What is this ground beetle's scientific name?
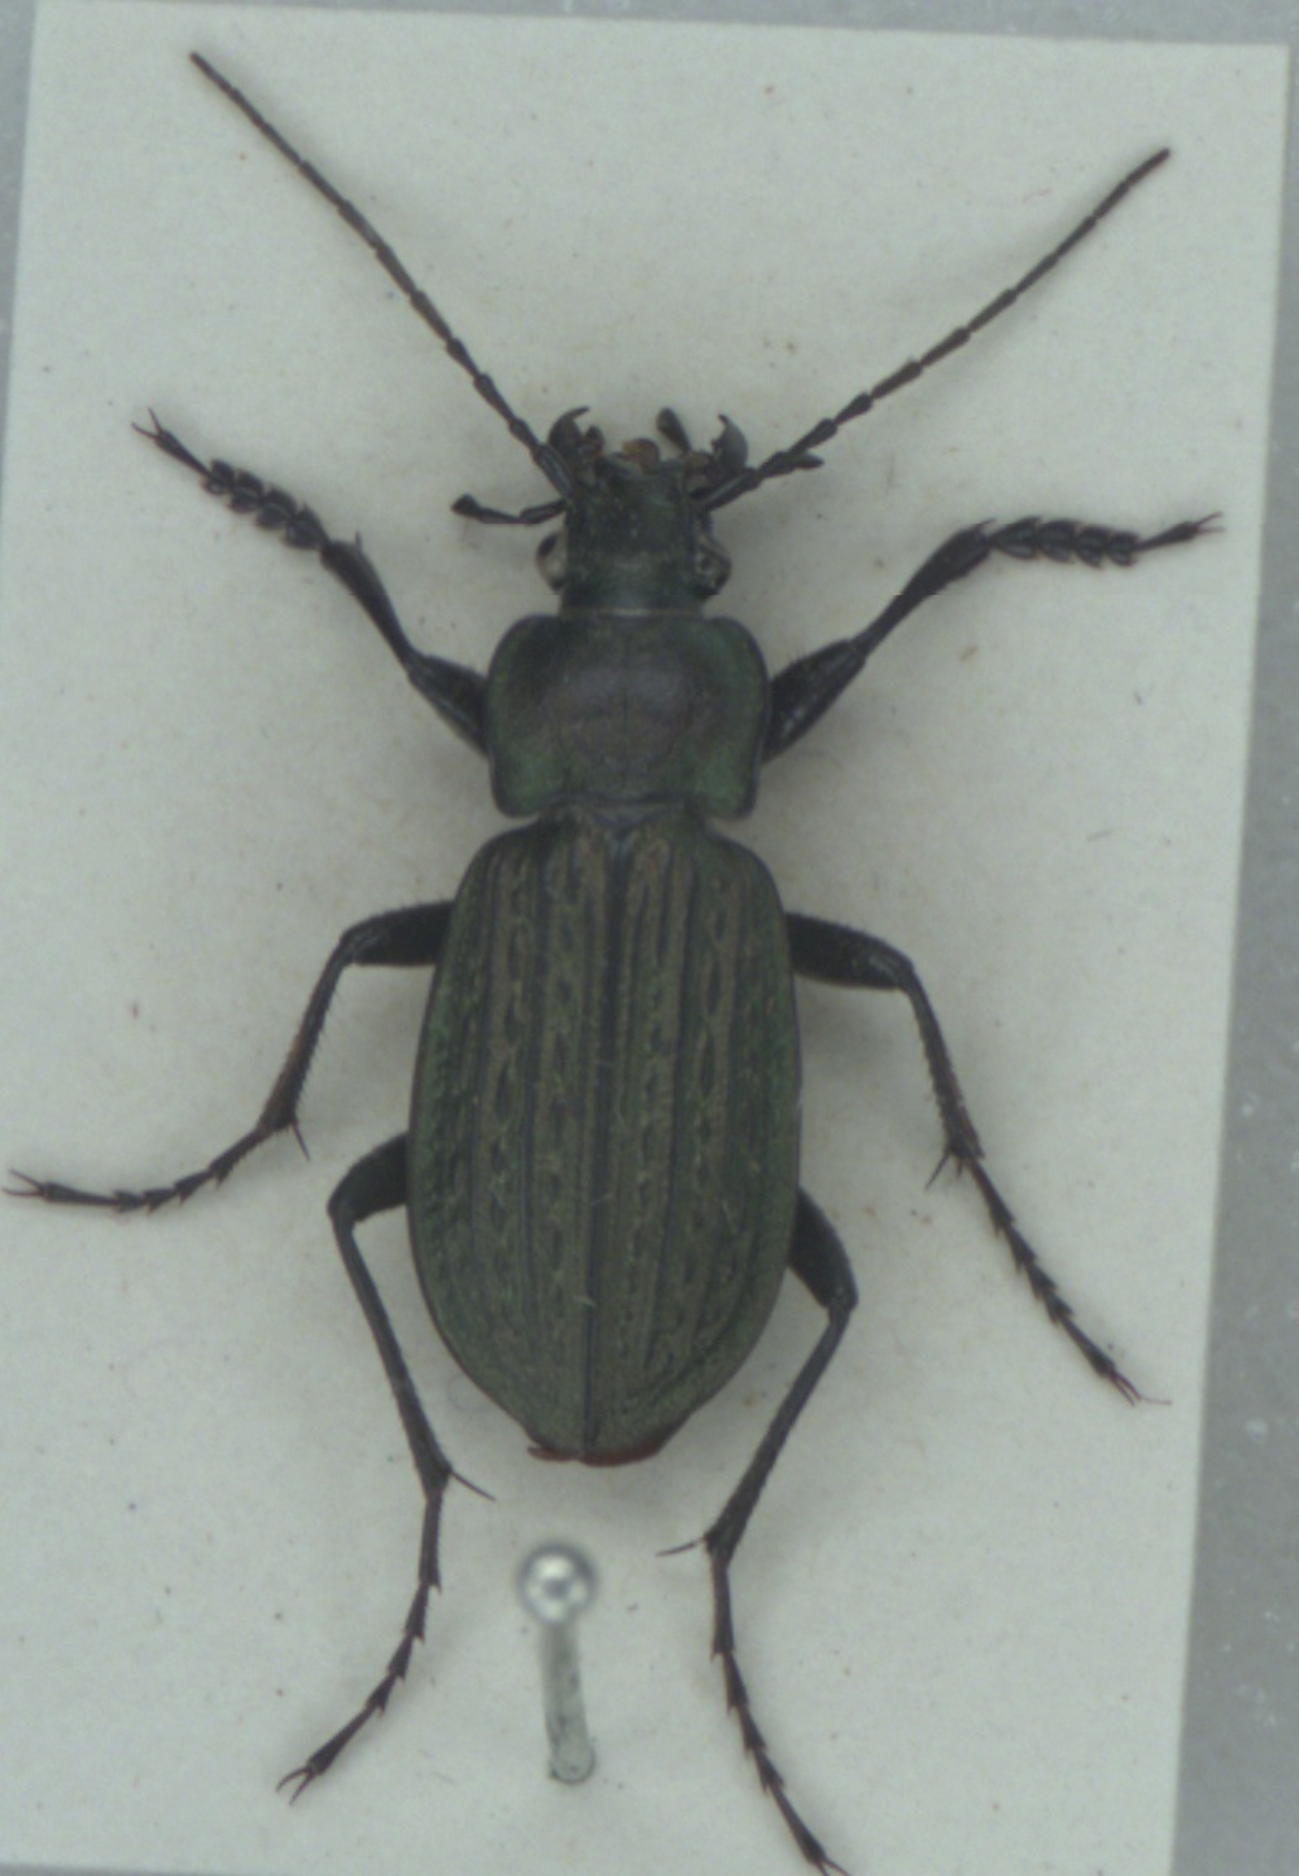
Carabus granulatus
